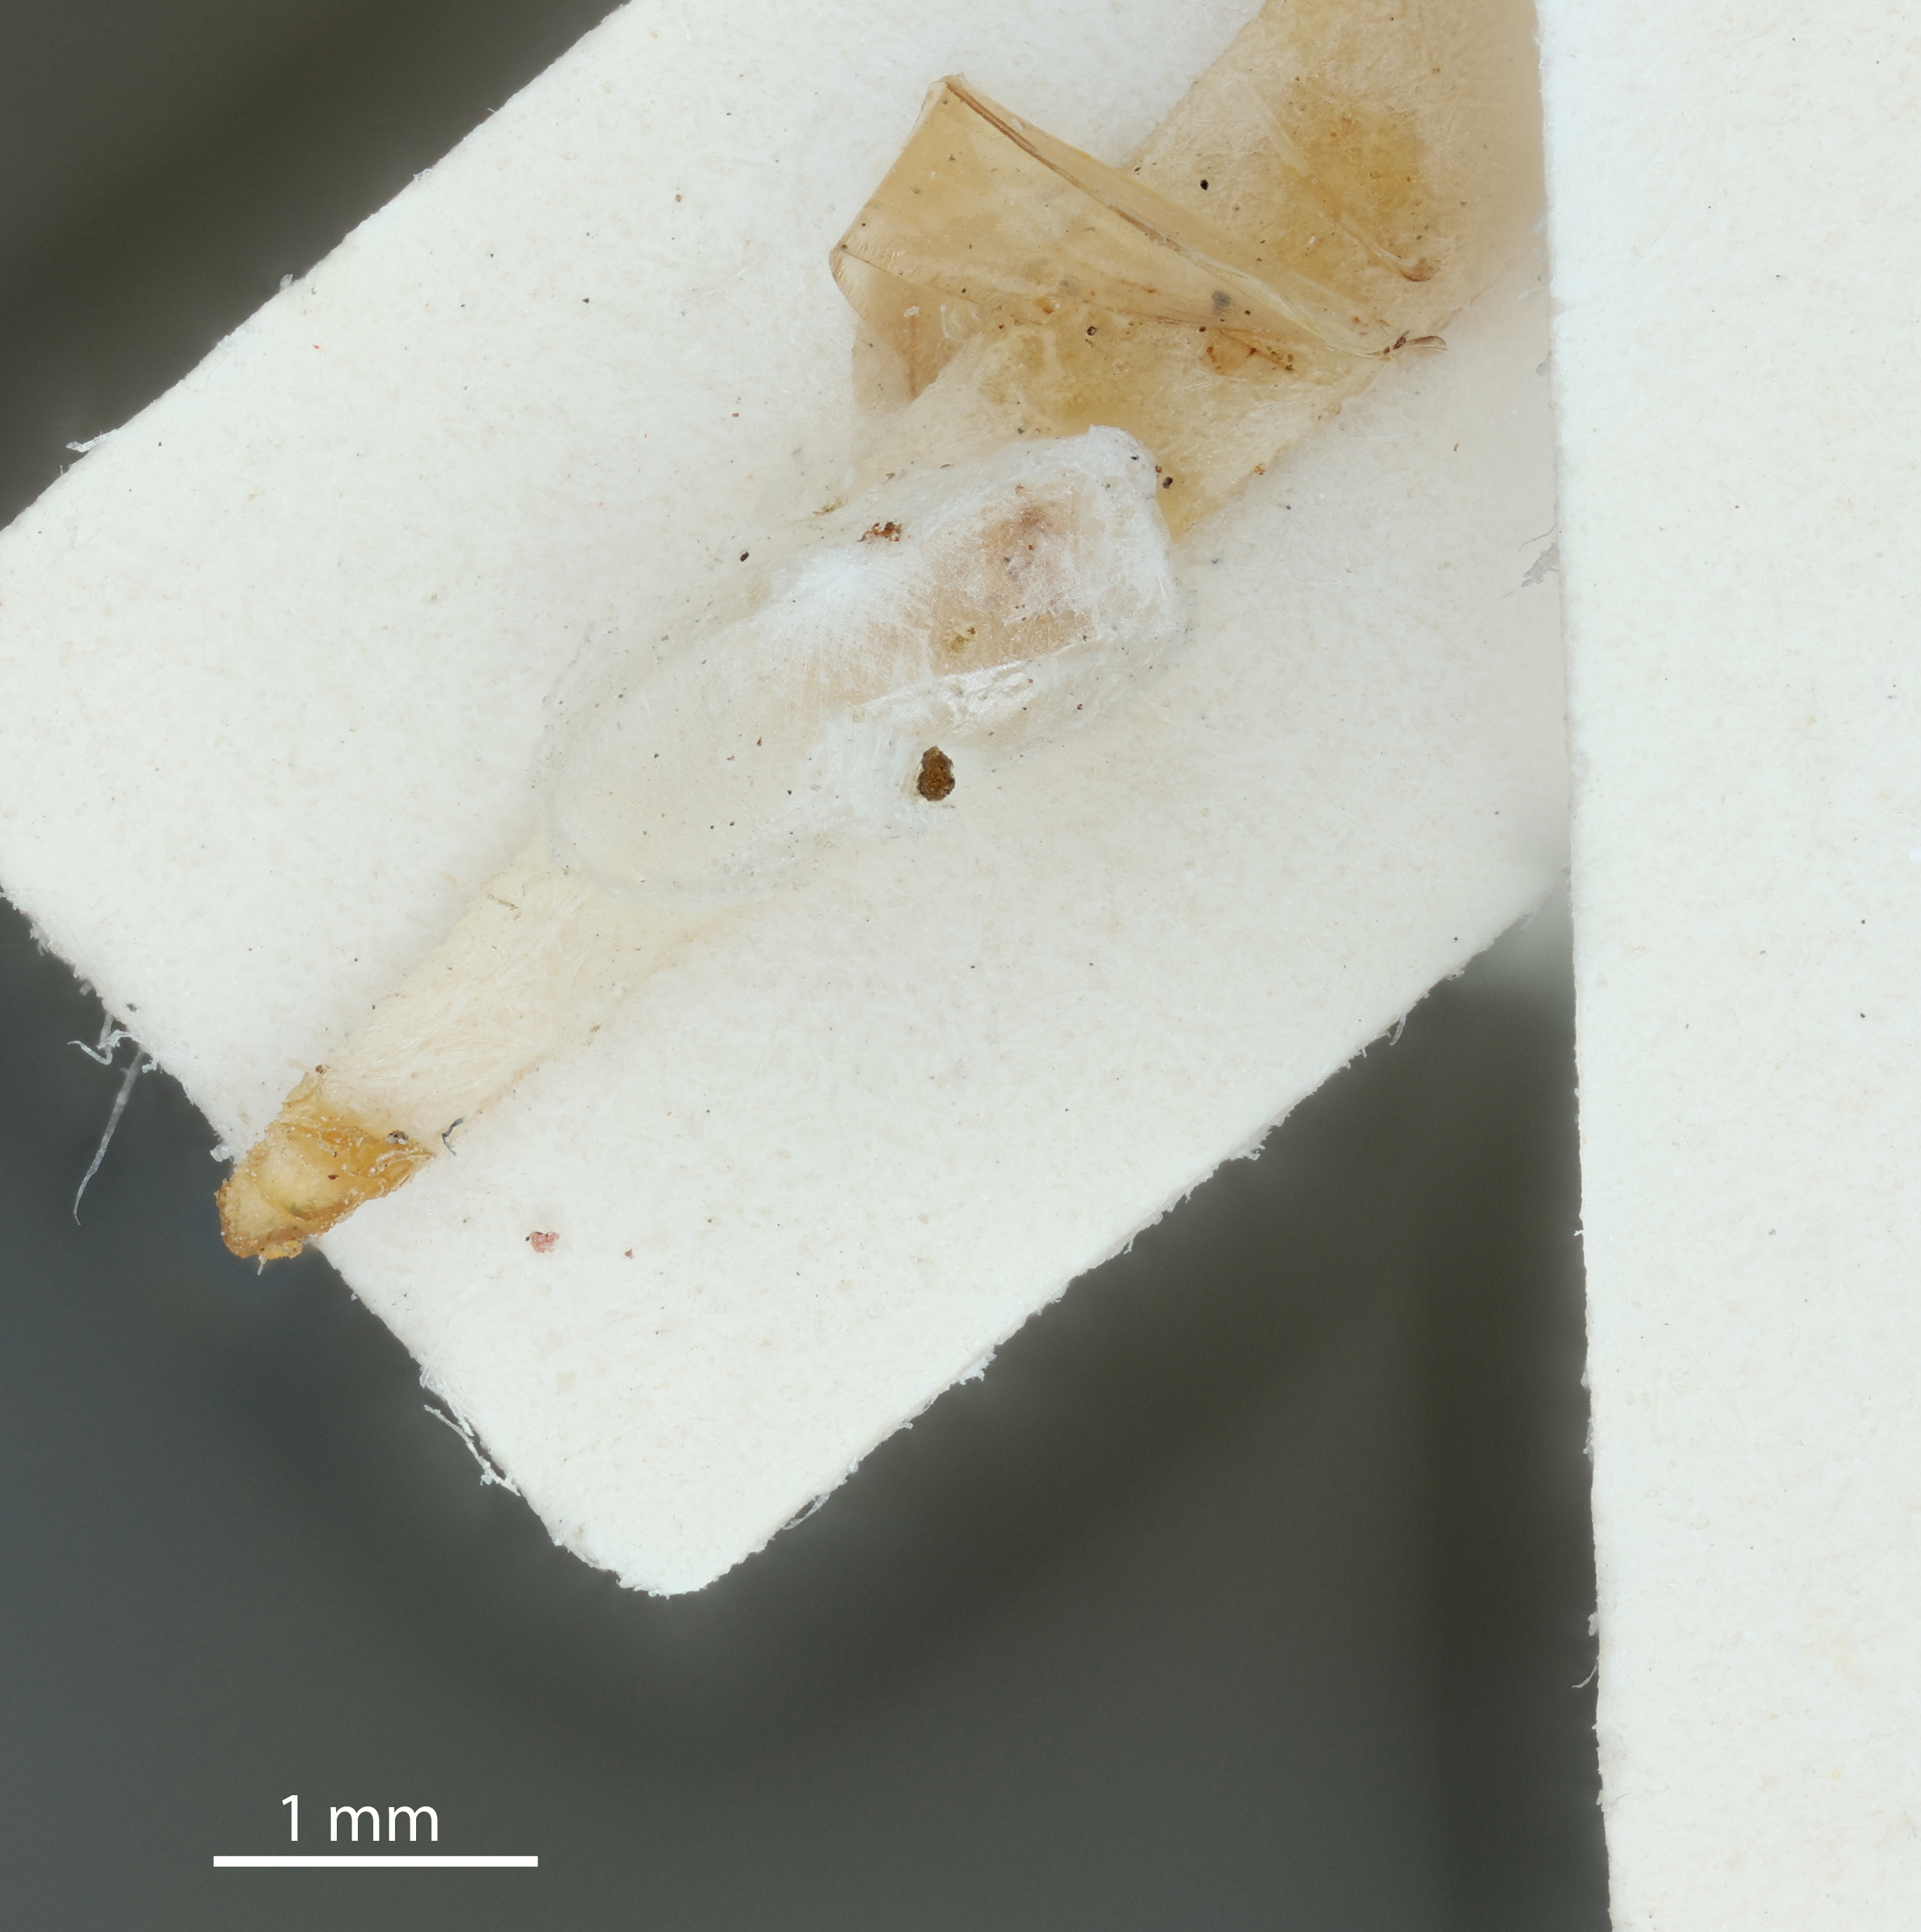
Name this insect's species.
Pachygonatopus minimus
